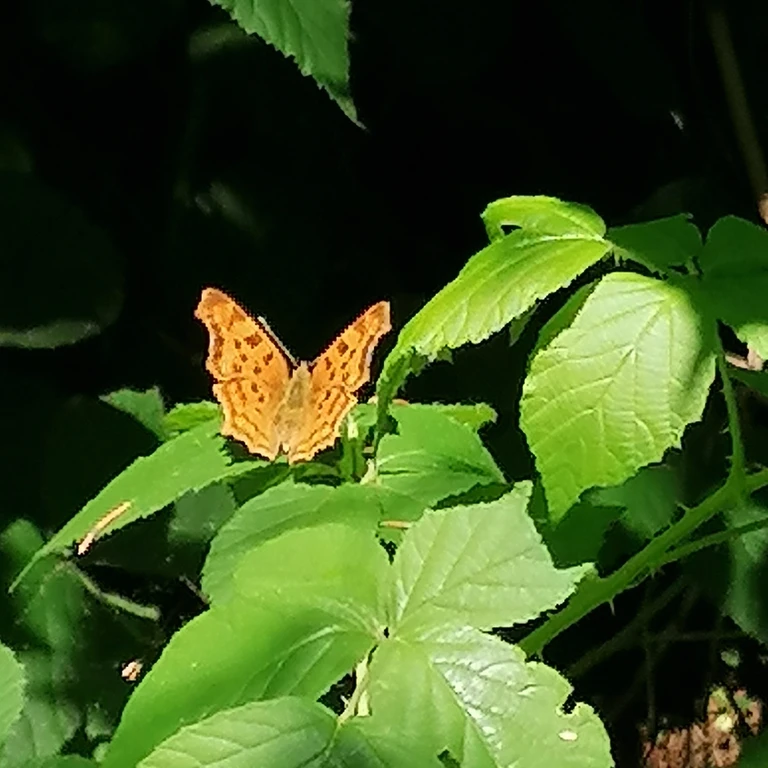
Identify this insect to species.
Polygonia c-album
